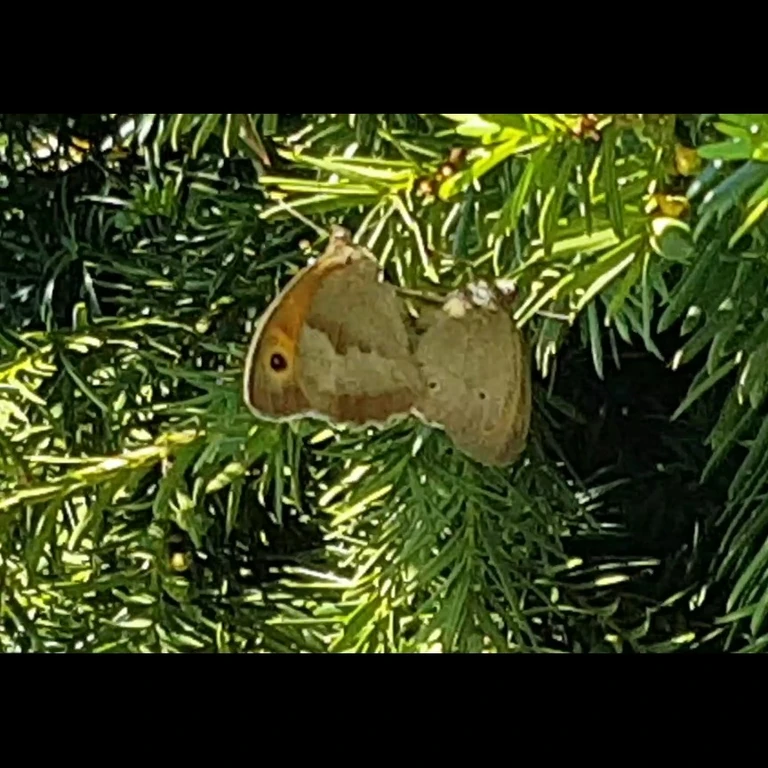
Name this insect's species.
Maniola jurtina
